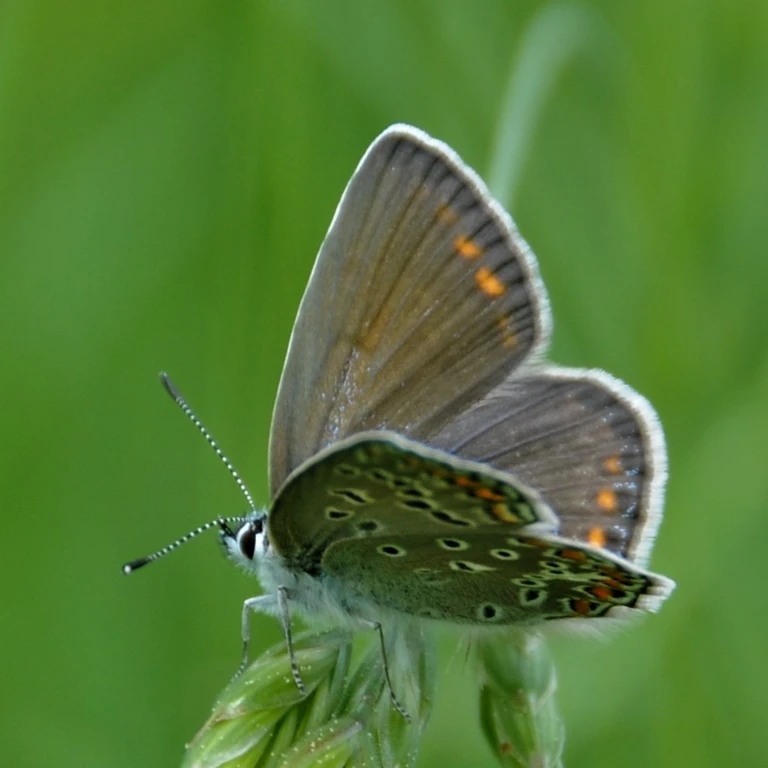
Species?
Polyommatus icarus
